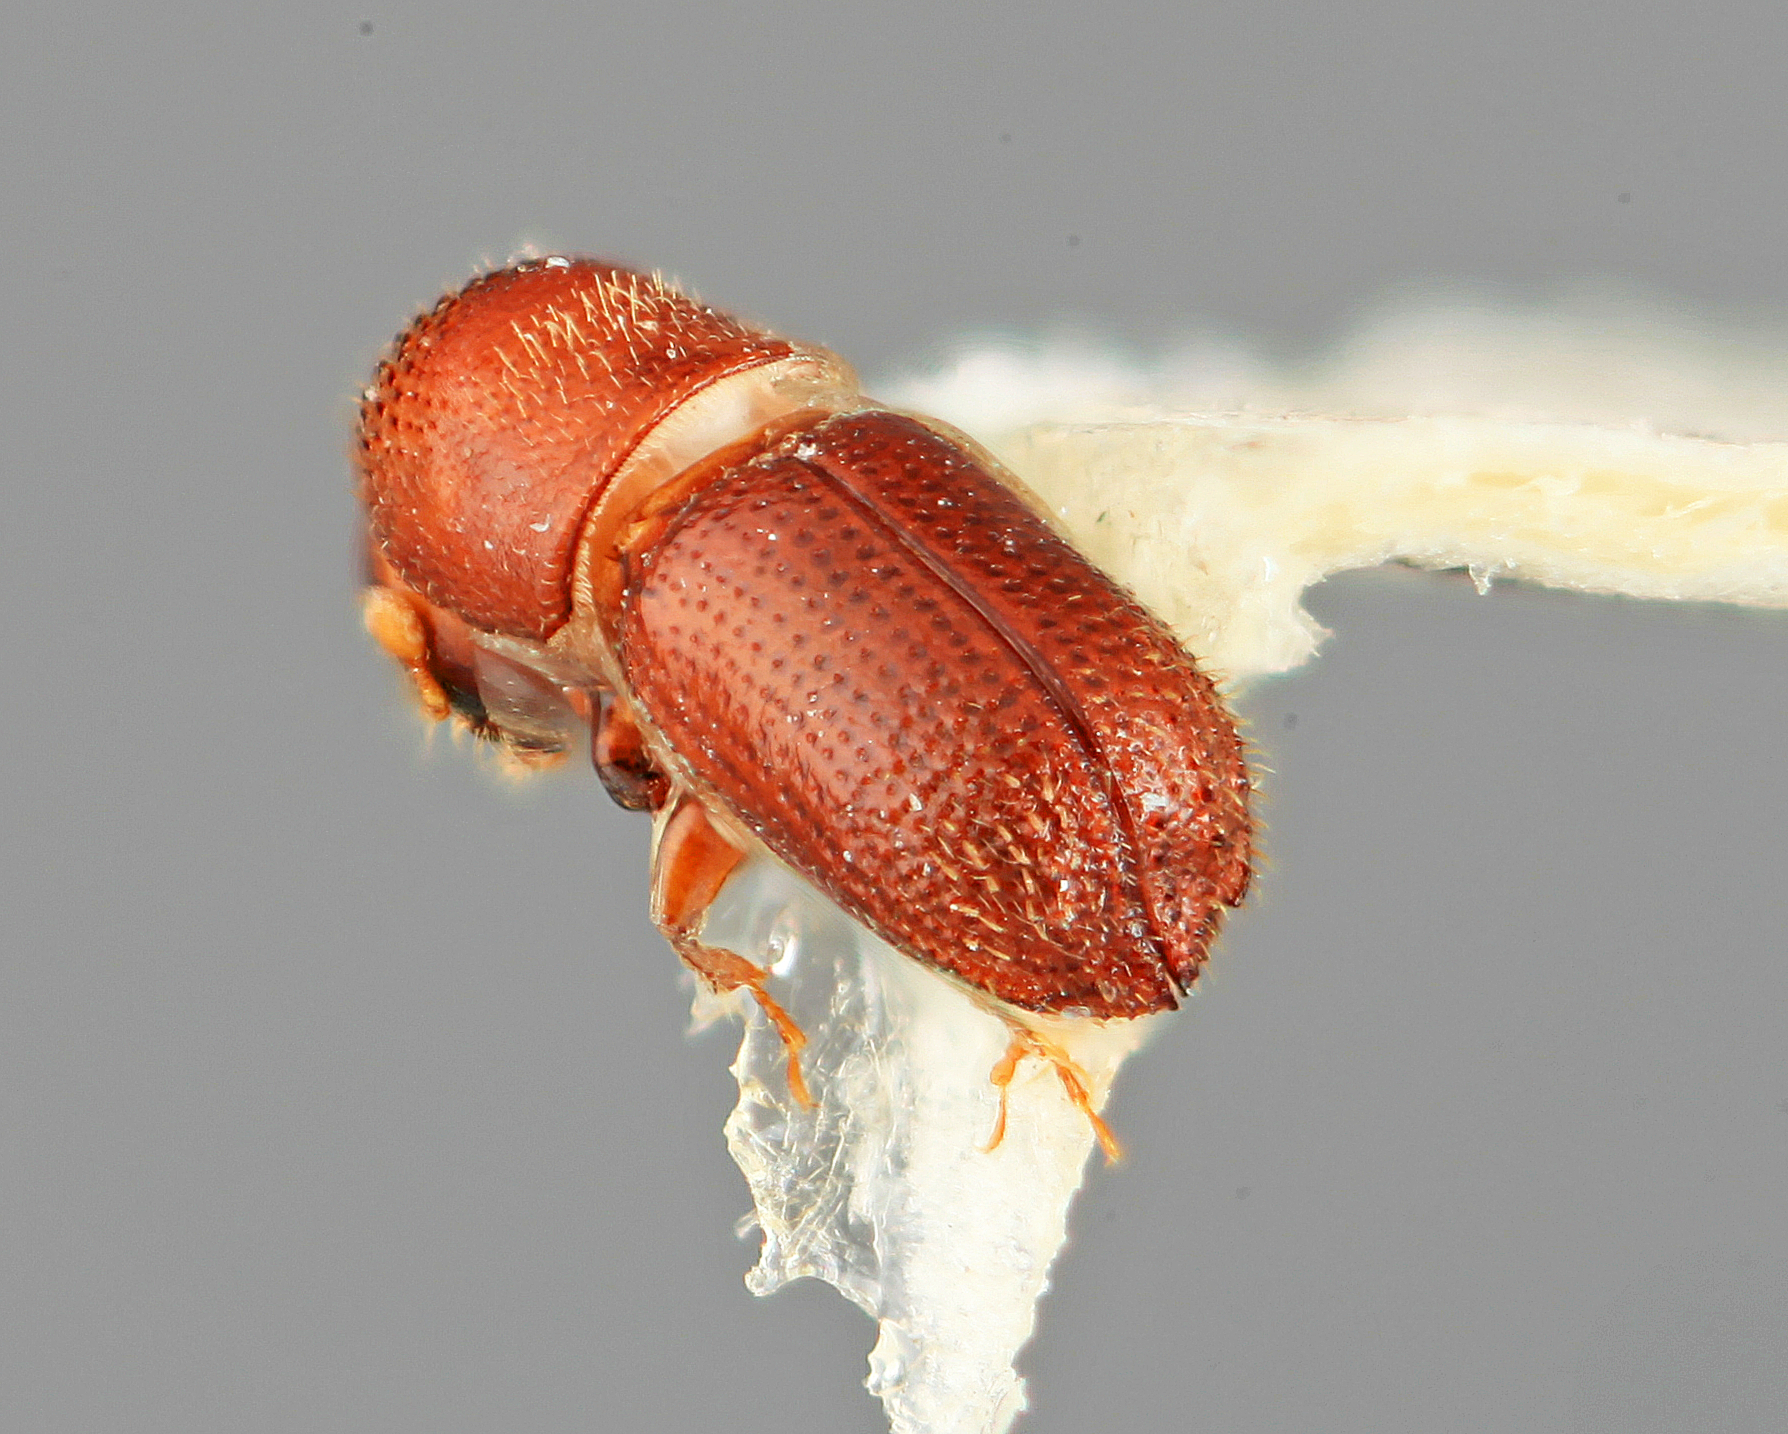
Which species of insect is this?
Hylocurus micaceus
